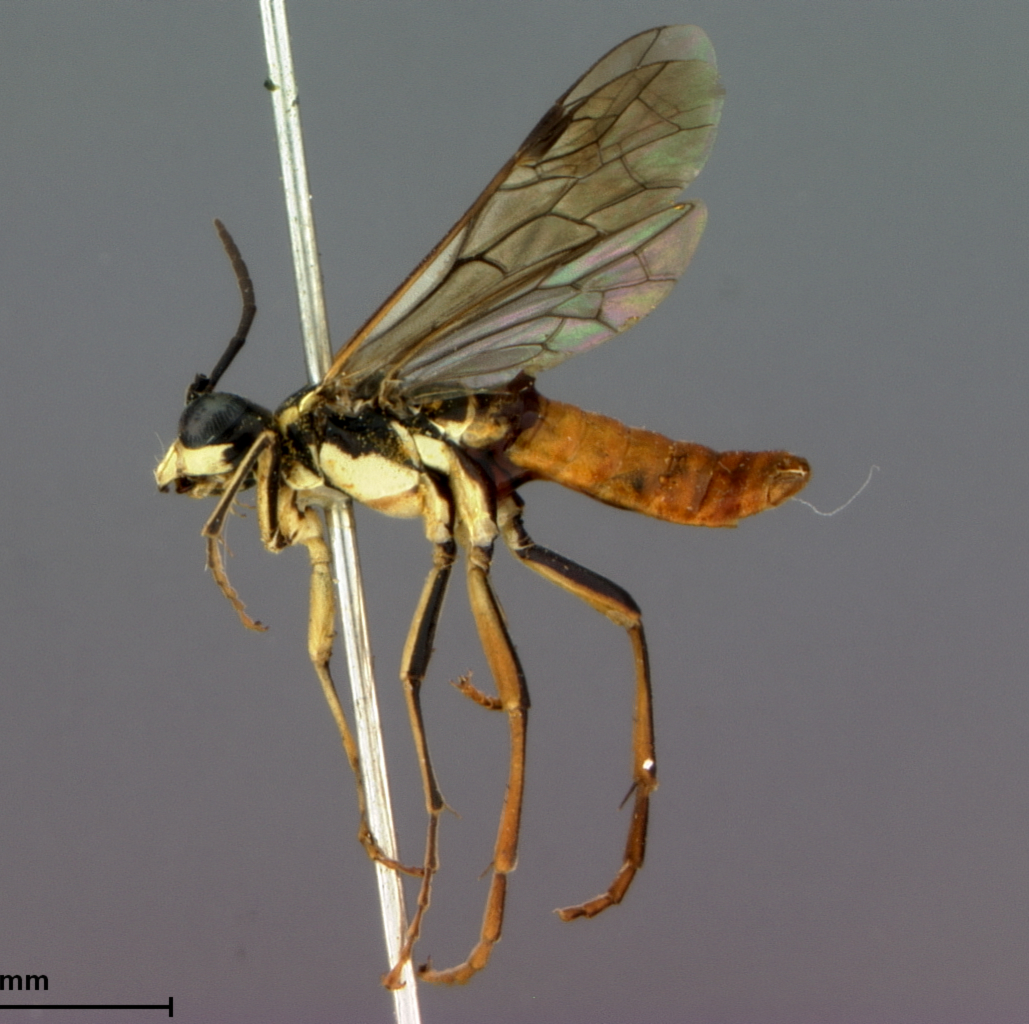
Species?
Tenthredo divergens
